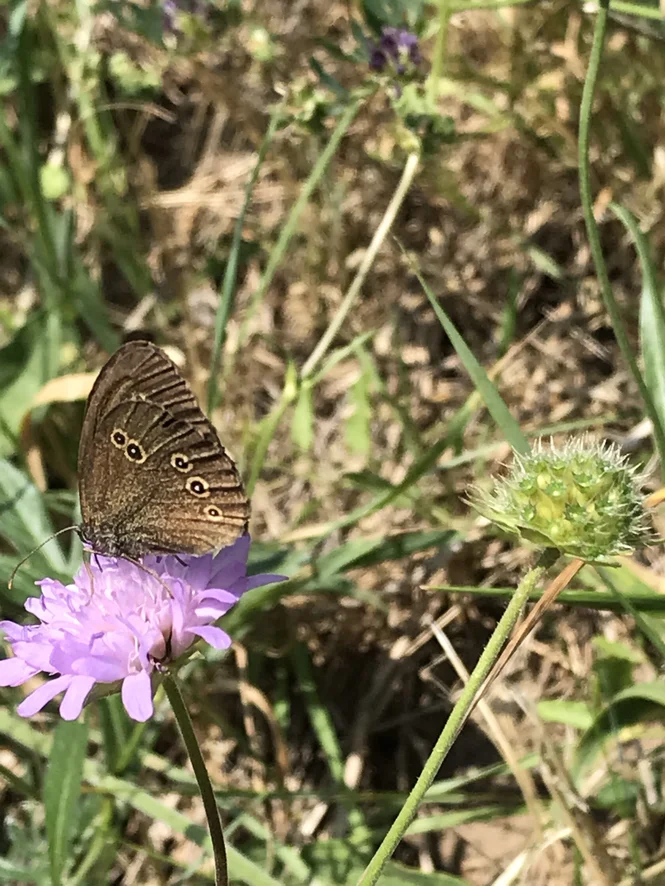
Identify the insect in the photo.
Aphantopus hyperantus
